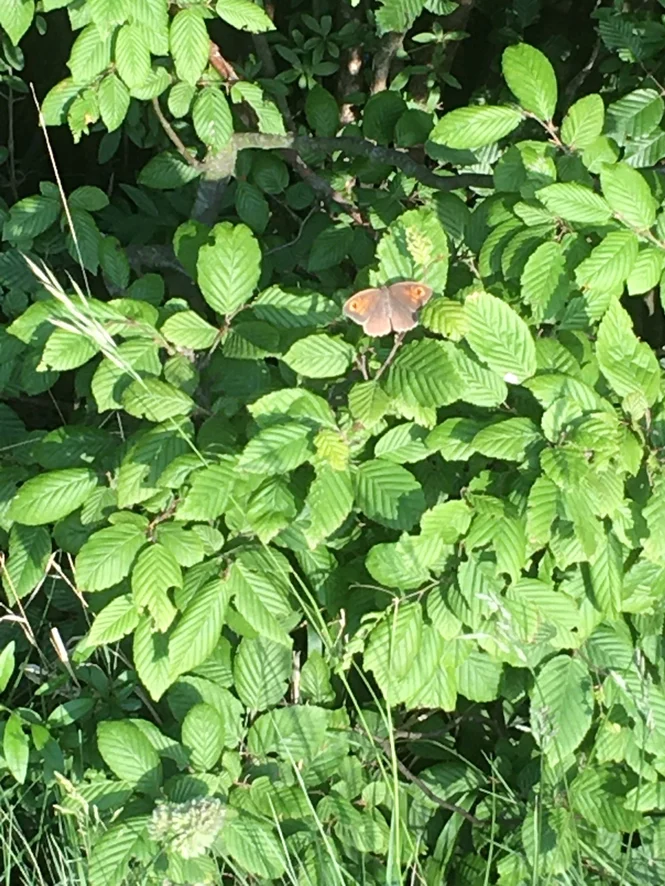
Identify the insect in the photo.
Maniola jurtina
